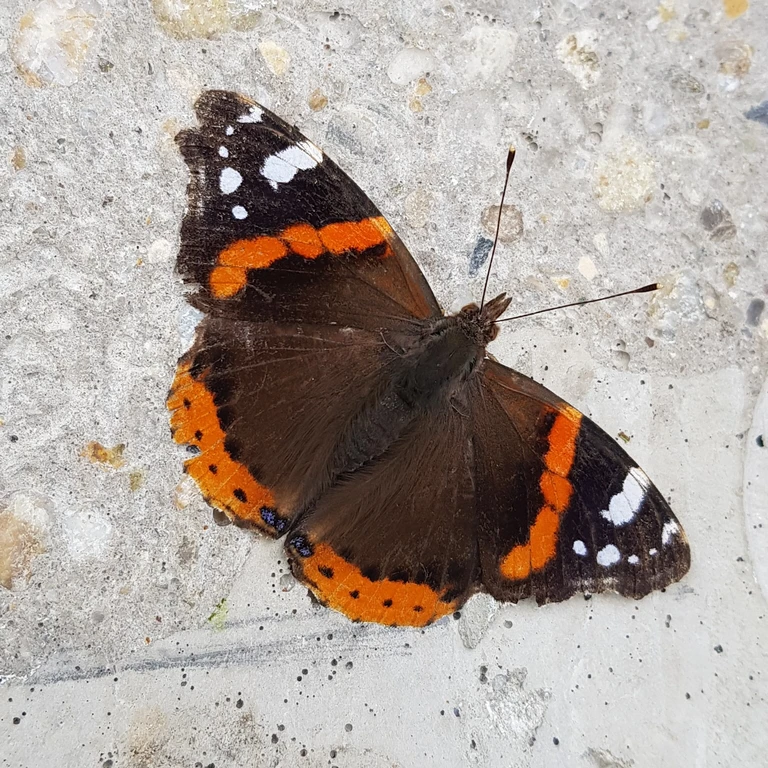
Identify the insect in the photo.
Vanessa atalanta
